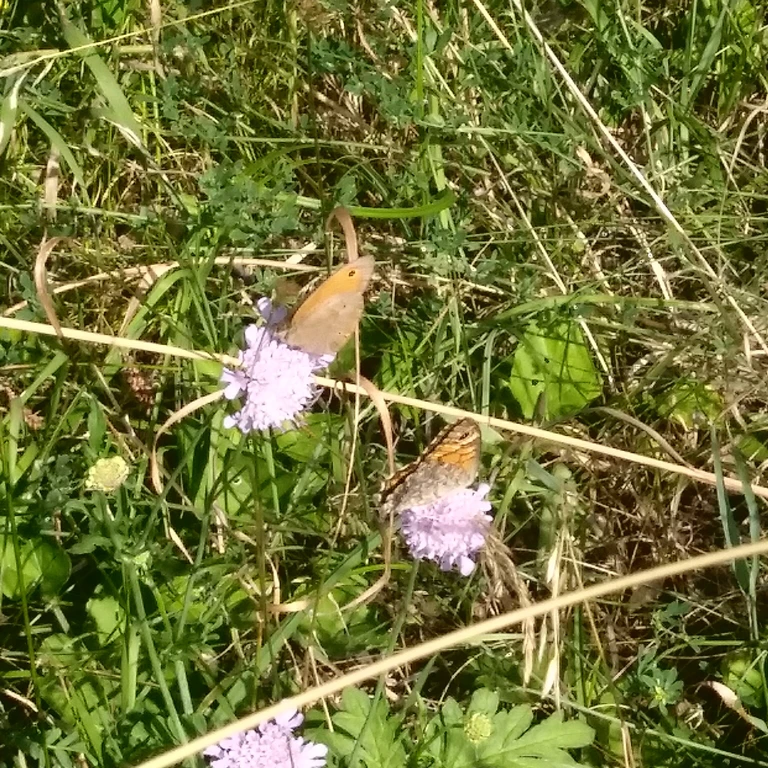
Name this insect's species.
Maniola jurtina
